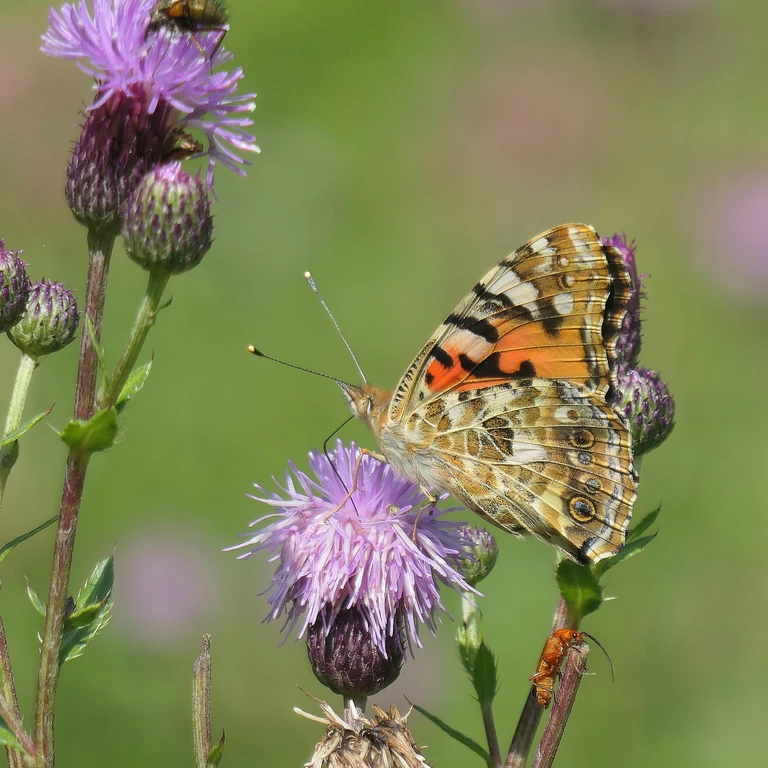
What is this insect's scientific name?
Vanessa cardui
